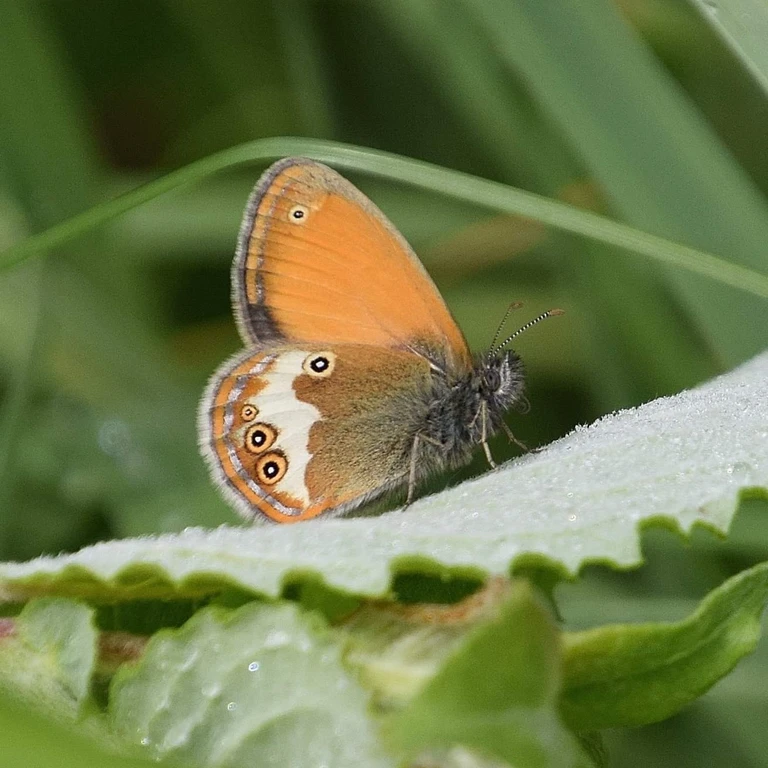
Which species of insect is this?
Coenonympha arcania
